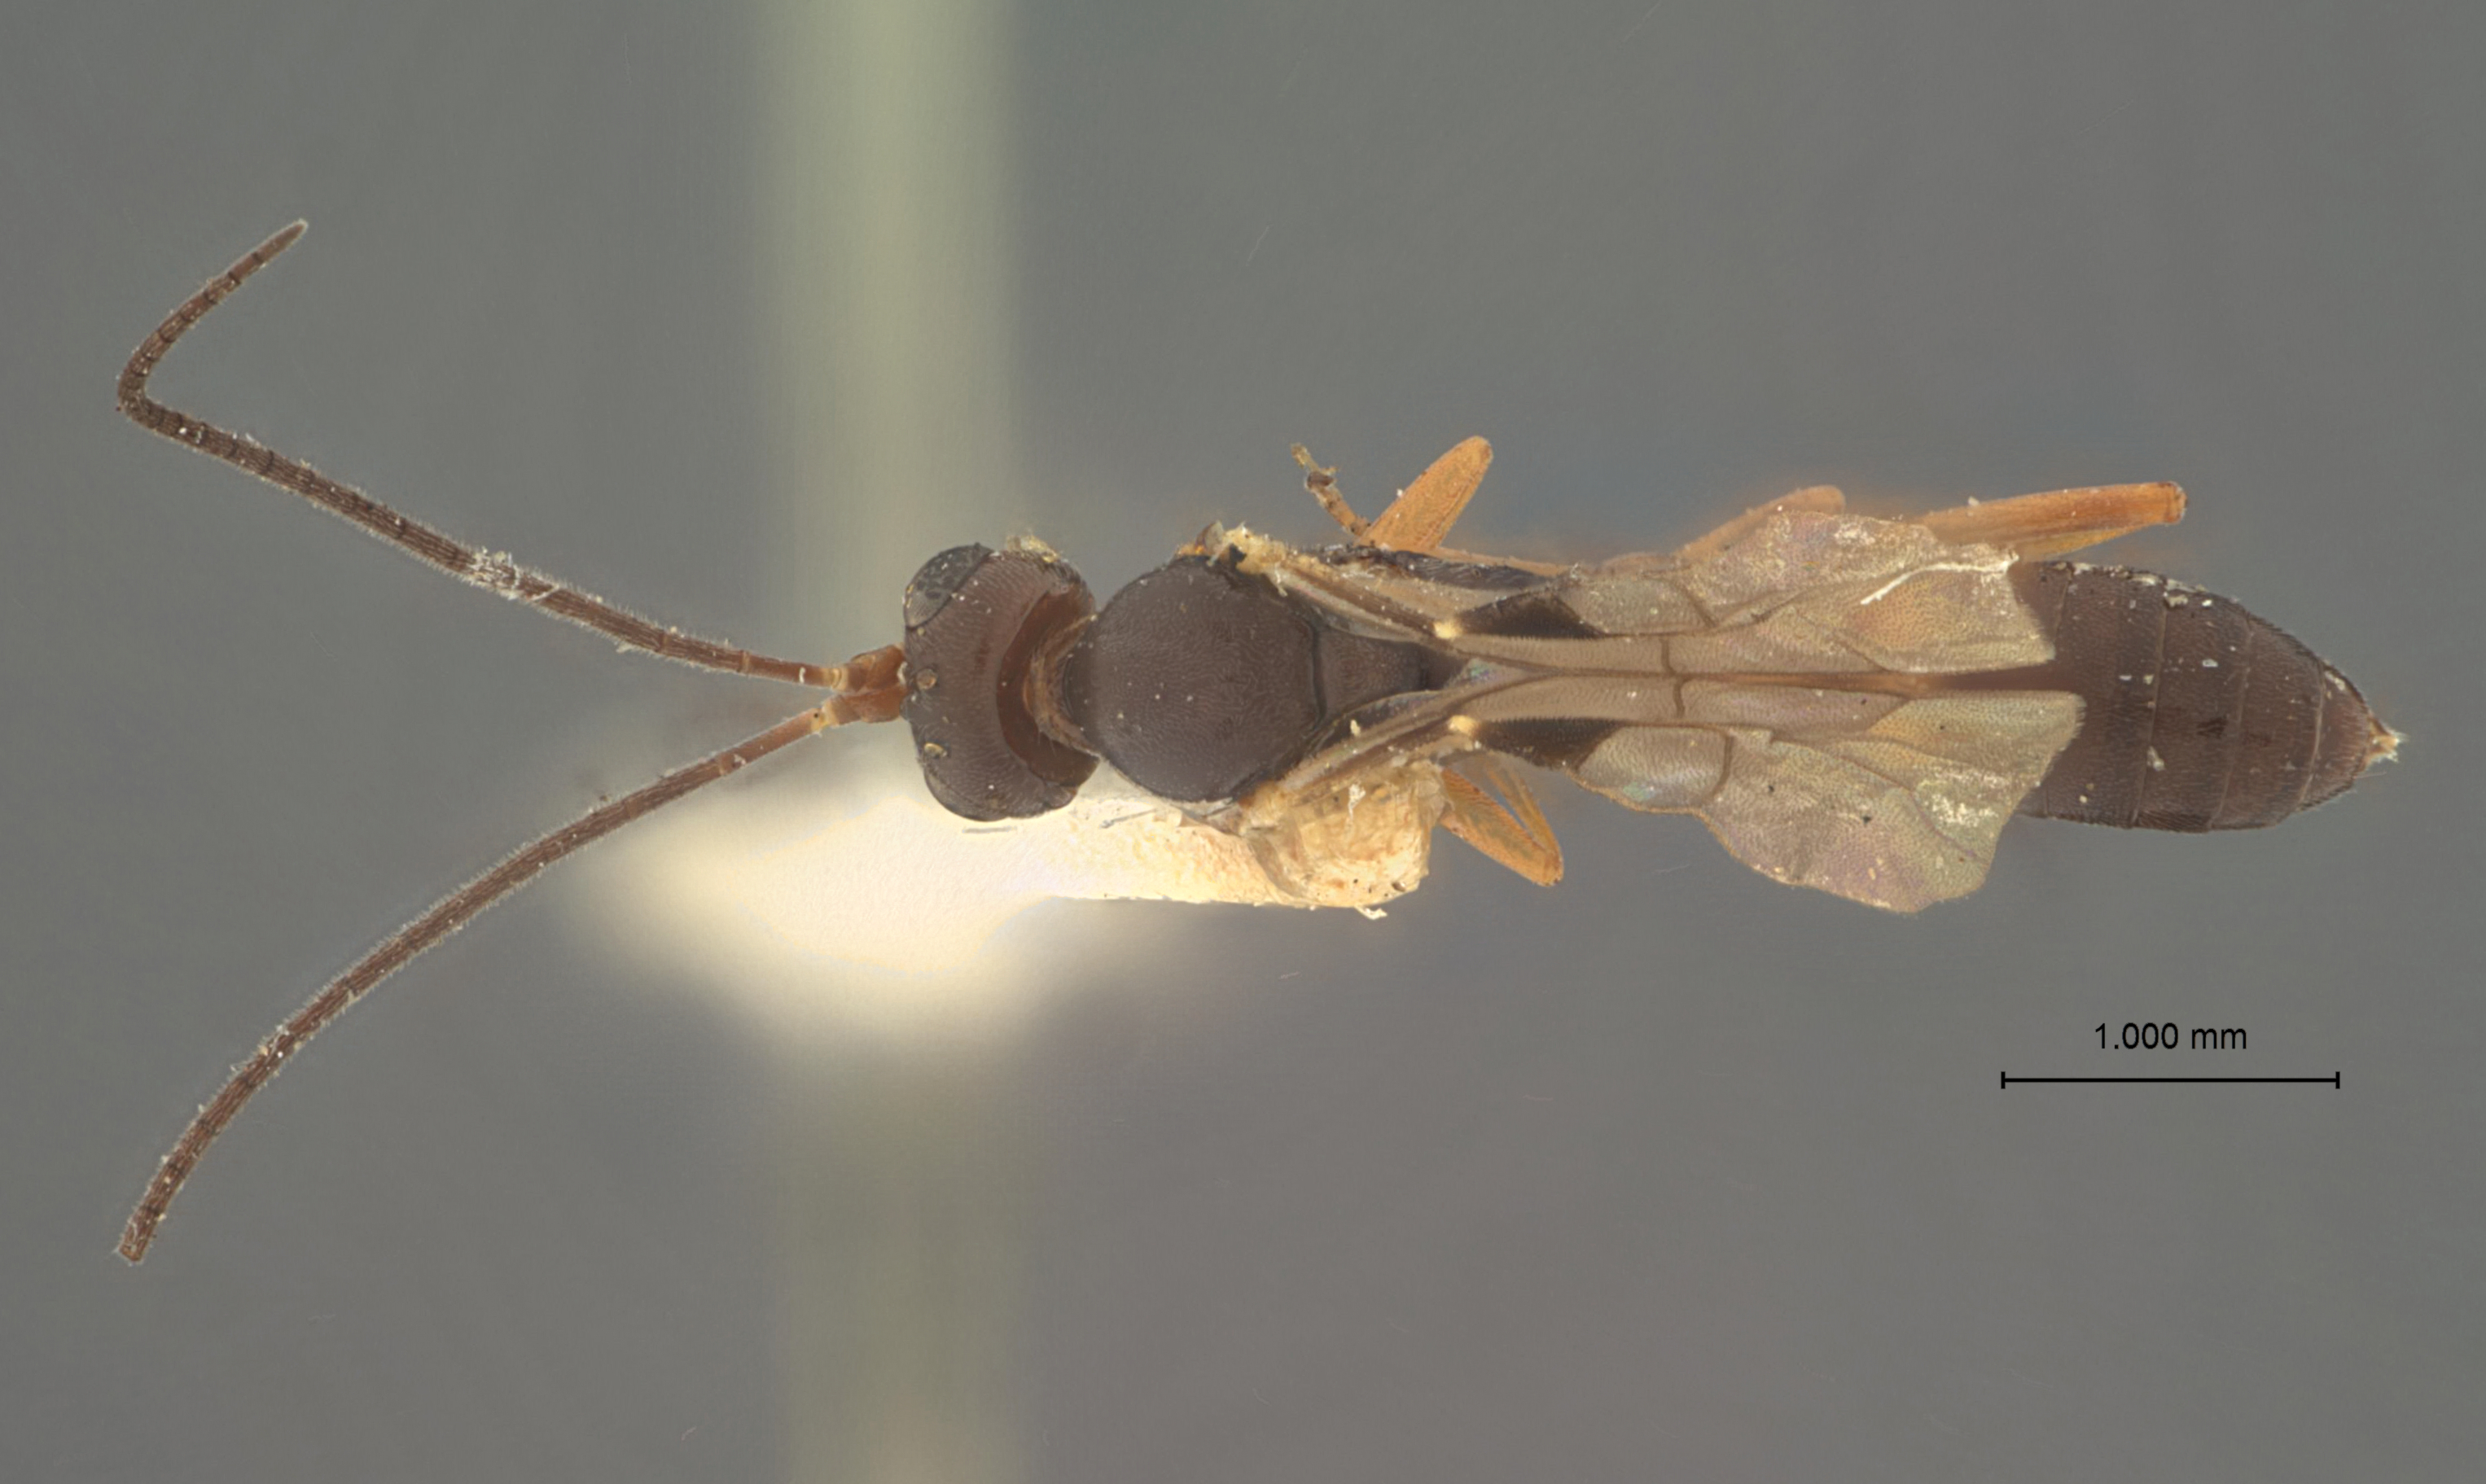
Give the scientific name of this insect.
Pezomachus insolitus
